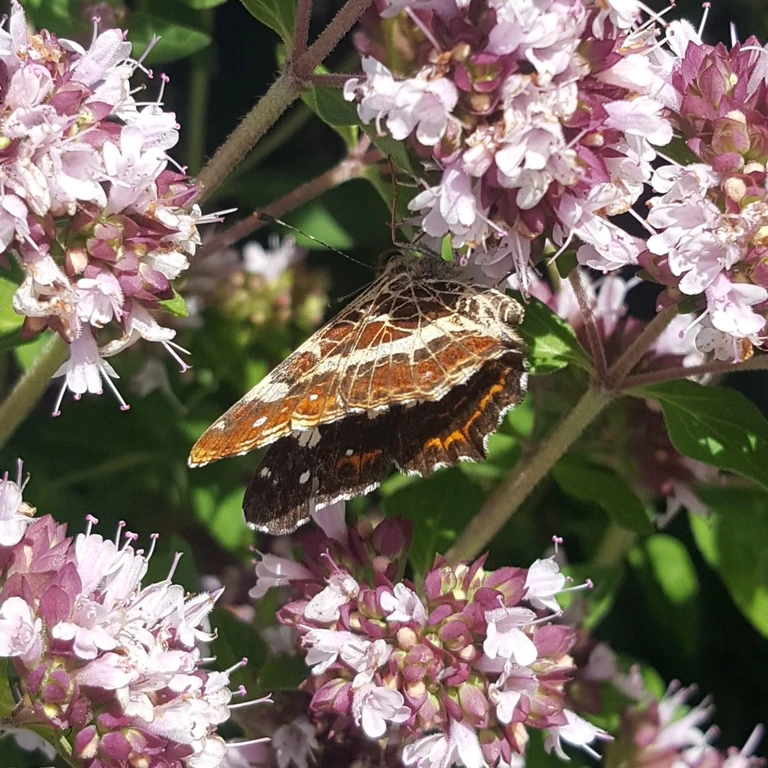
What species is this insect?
Araschnia levana
